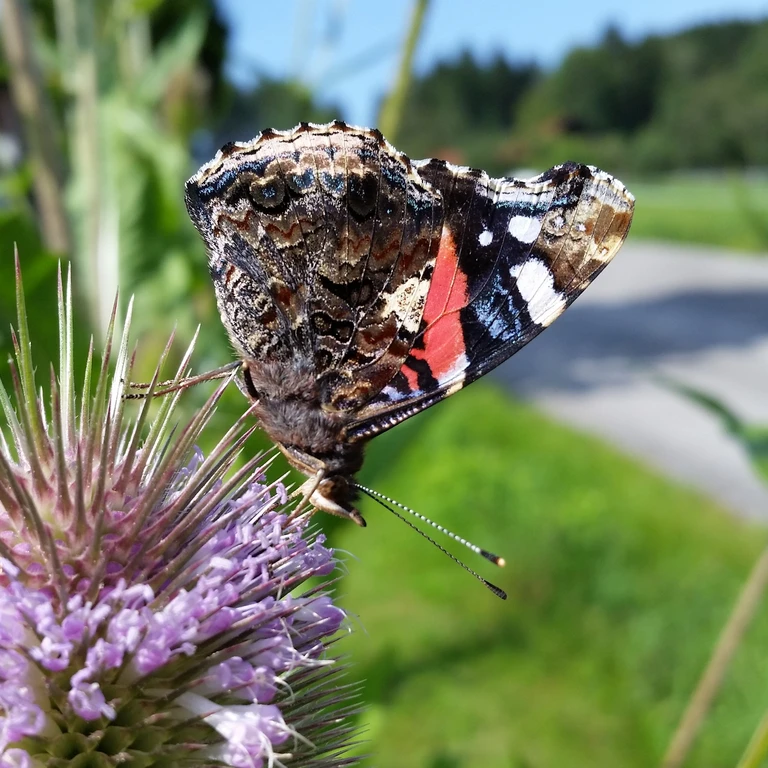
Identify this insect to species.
Vanessa atalanta
